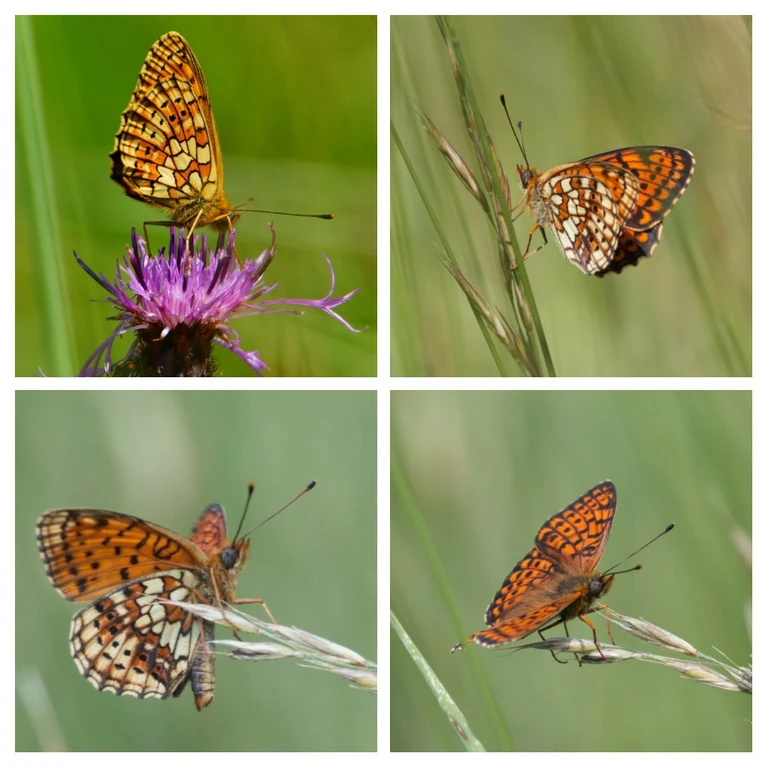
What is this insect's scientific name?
Brenthis hecate
